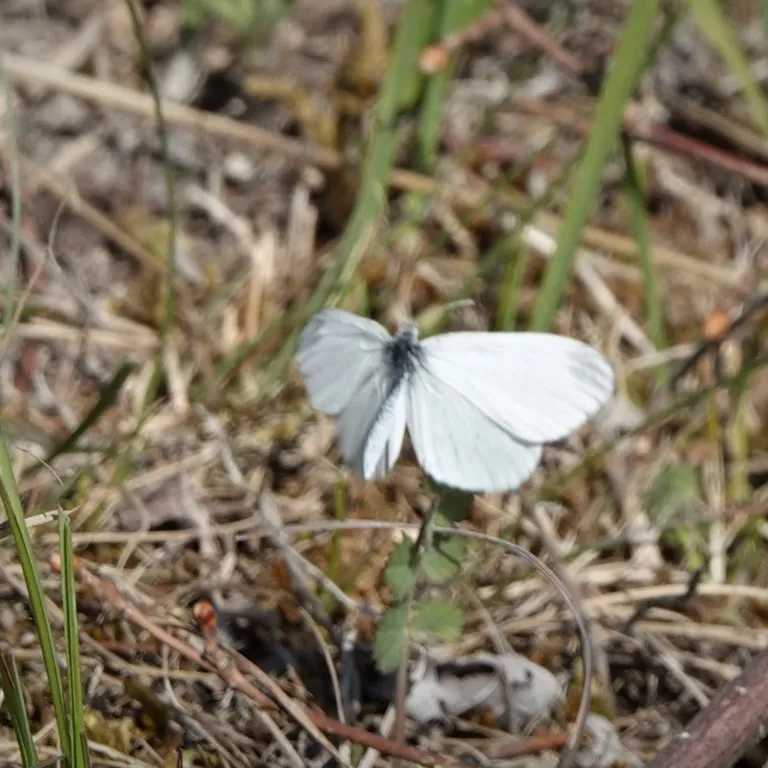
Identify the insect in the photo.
Leptidea sinapis/juvernica
